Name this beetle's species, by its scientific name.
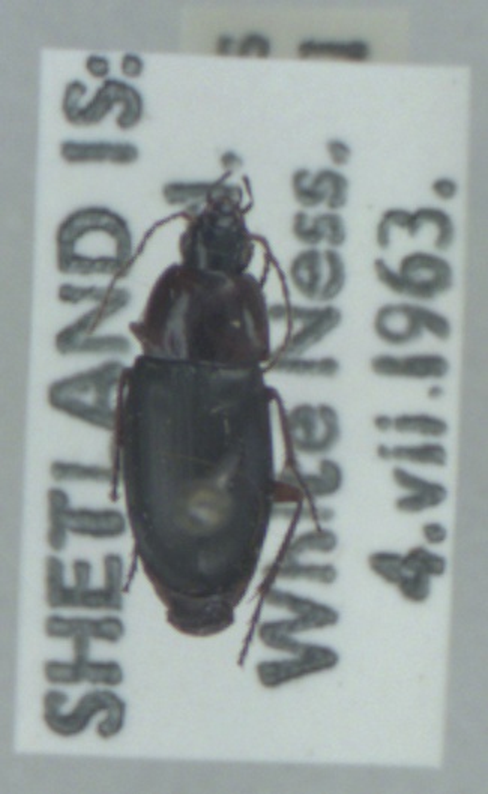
Calathus melanocephalus
